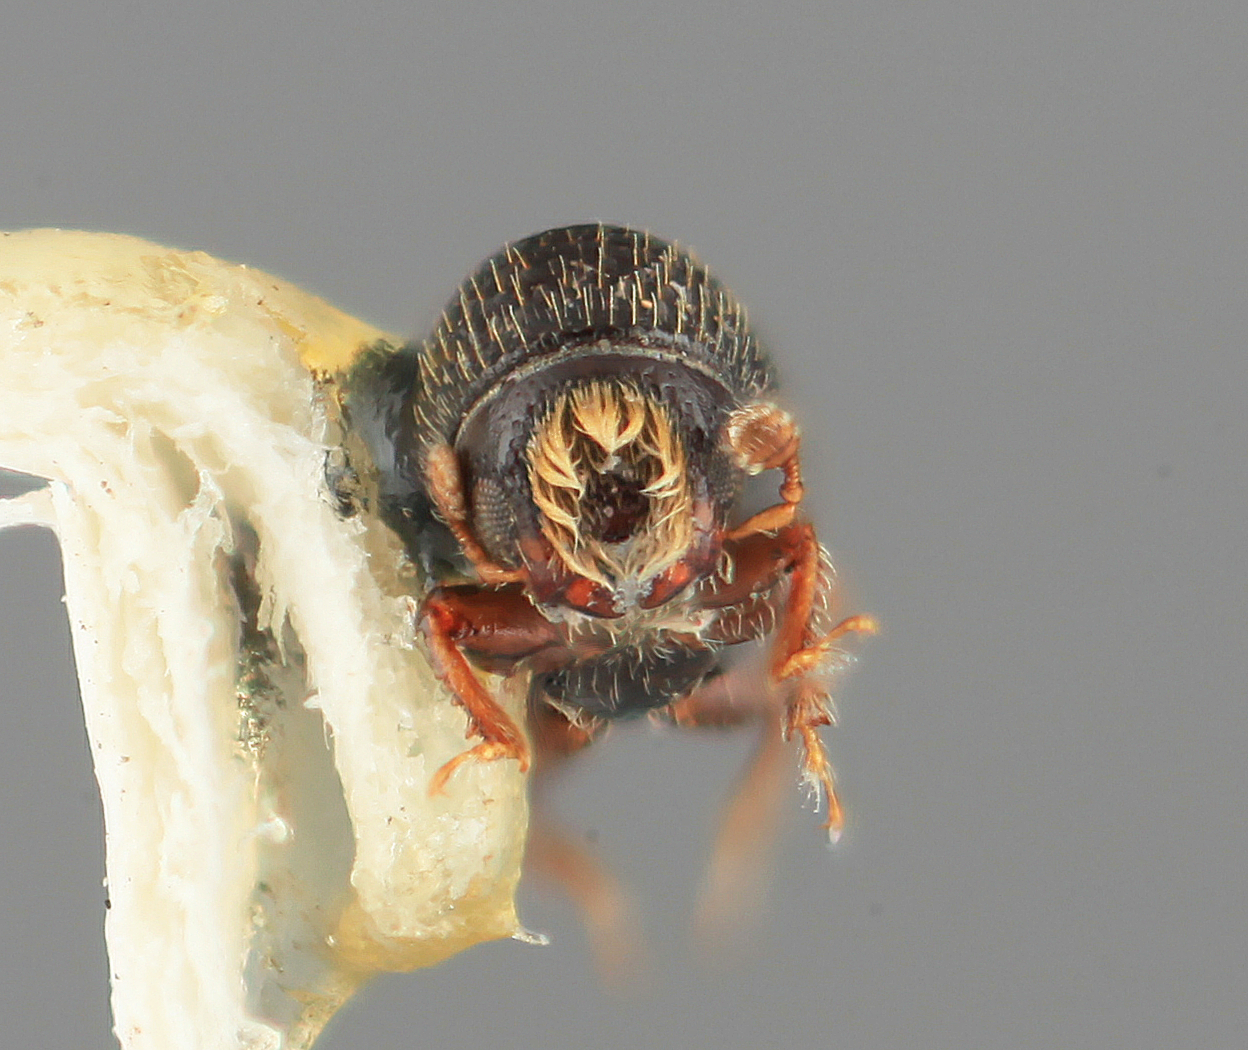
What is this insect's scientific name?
Pityophthorus parilis
